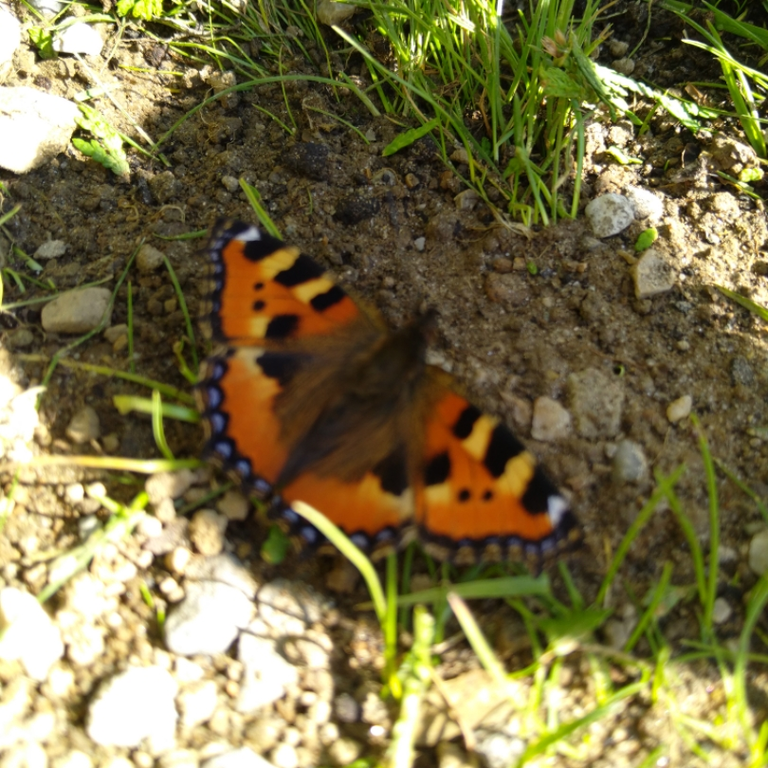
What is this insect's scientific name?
Aglais urticae
